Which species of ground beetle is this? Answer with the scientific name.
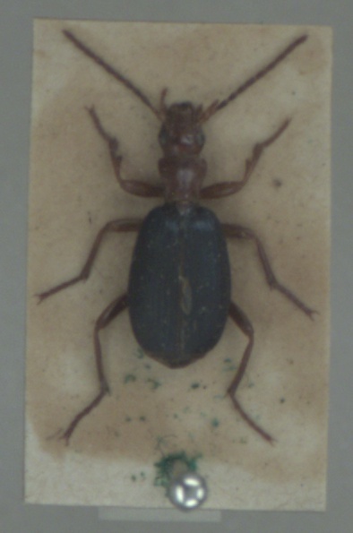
Brachinus crepitans
